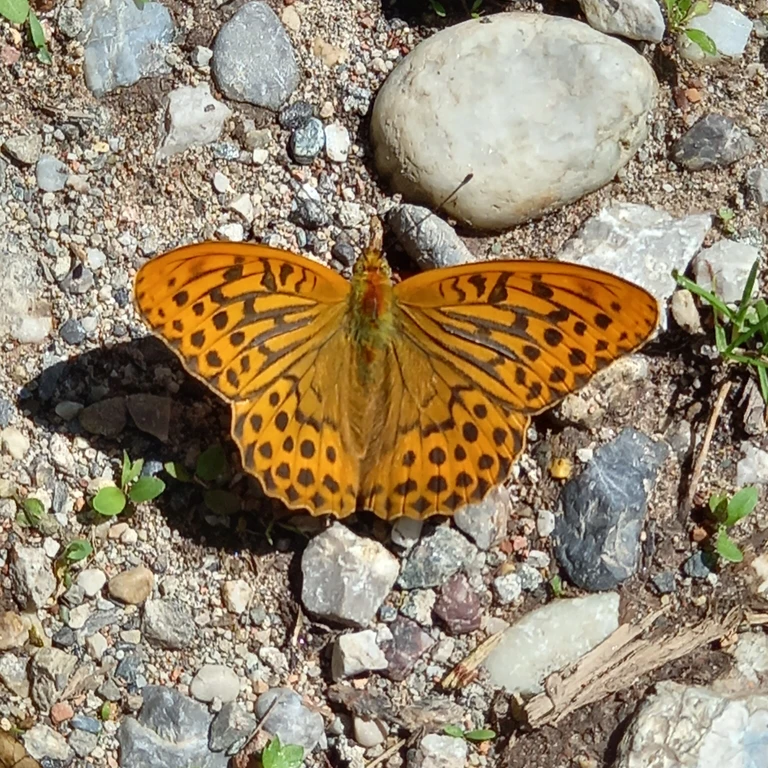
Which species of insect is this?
Argynnis paphia
